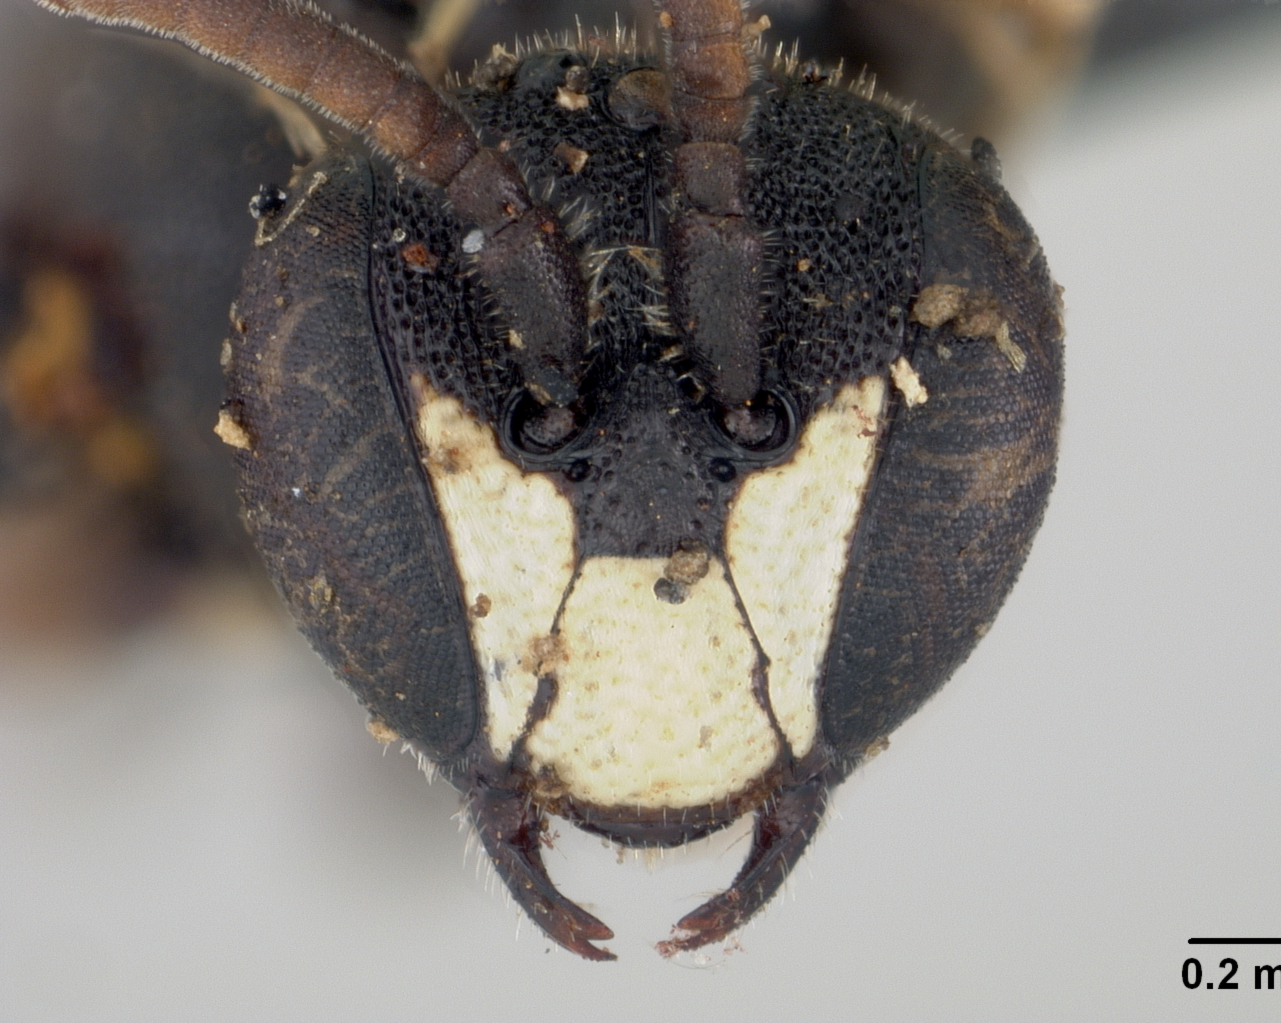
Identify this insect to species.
Hylaeus oregonensis
